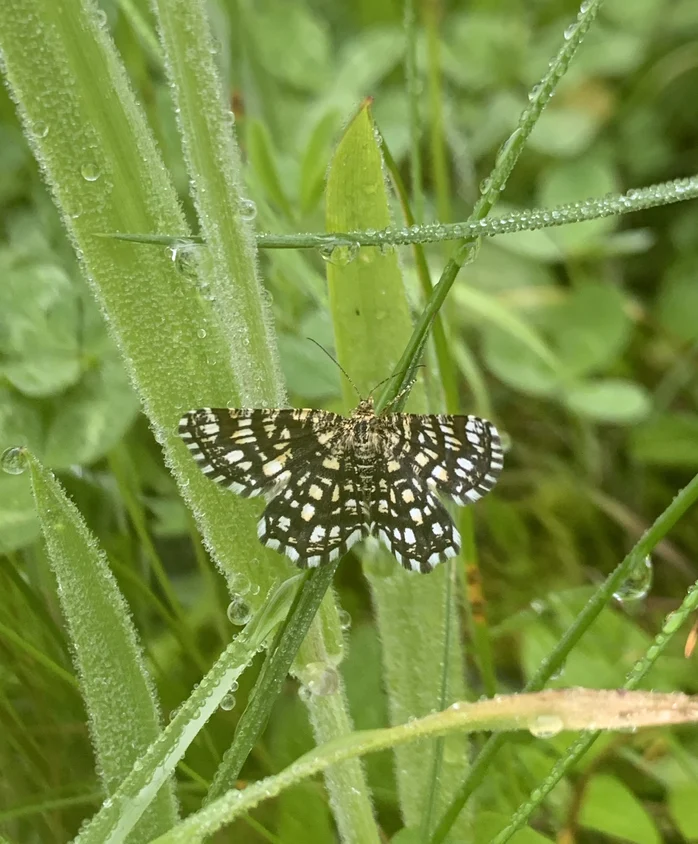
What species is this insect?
Chiasmia clathrata
